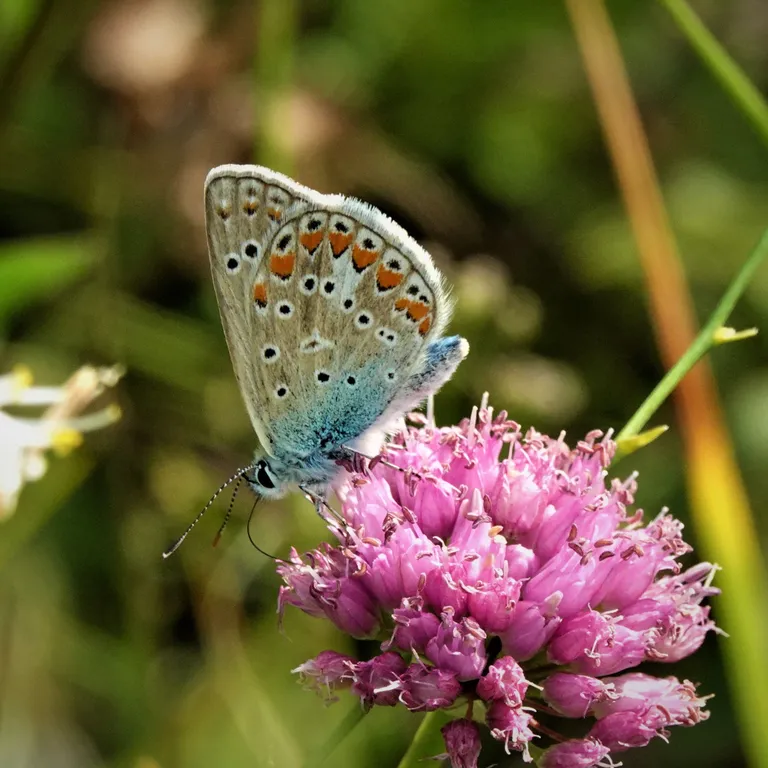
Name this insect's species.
Polyommatus thersites
